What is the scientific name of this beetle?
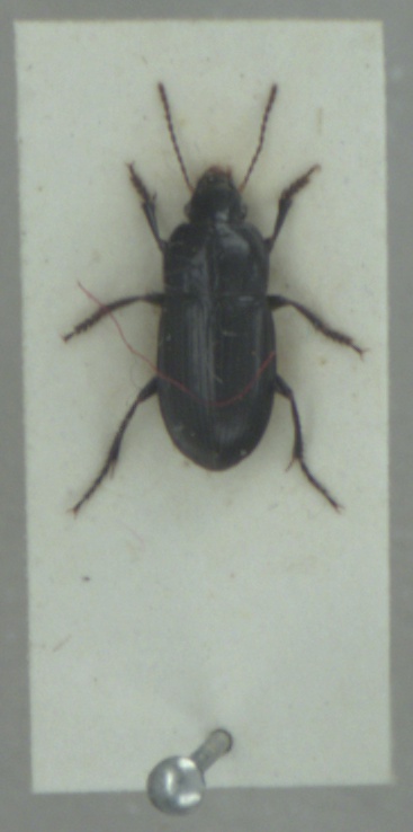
Harpalus anxius
